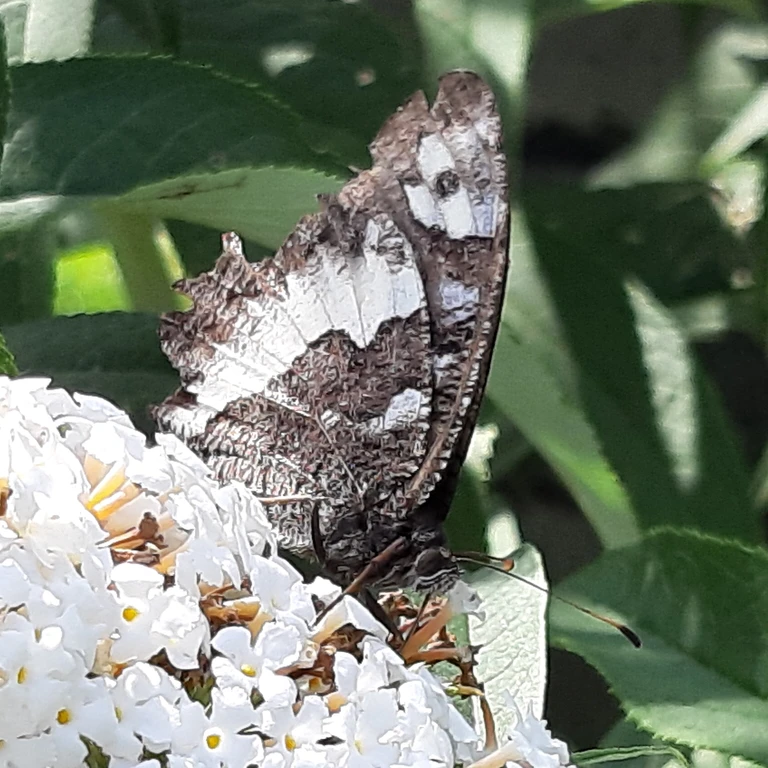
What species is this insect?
Brintesia circe
